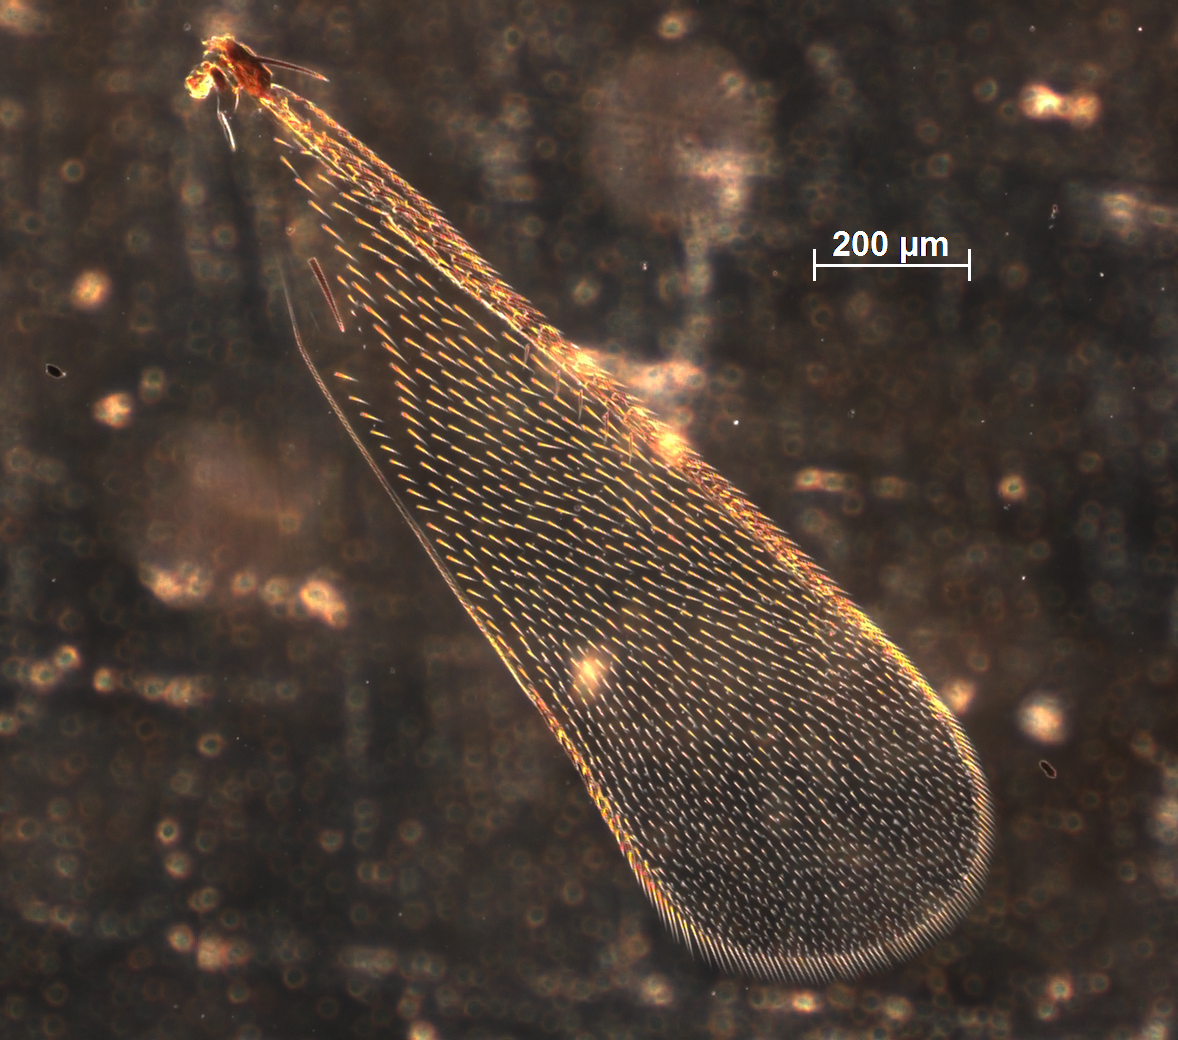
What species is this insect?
Elasmus valparaianus
